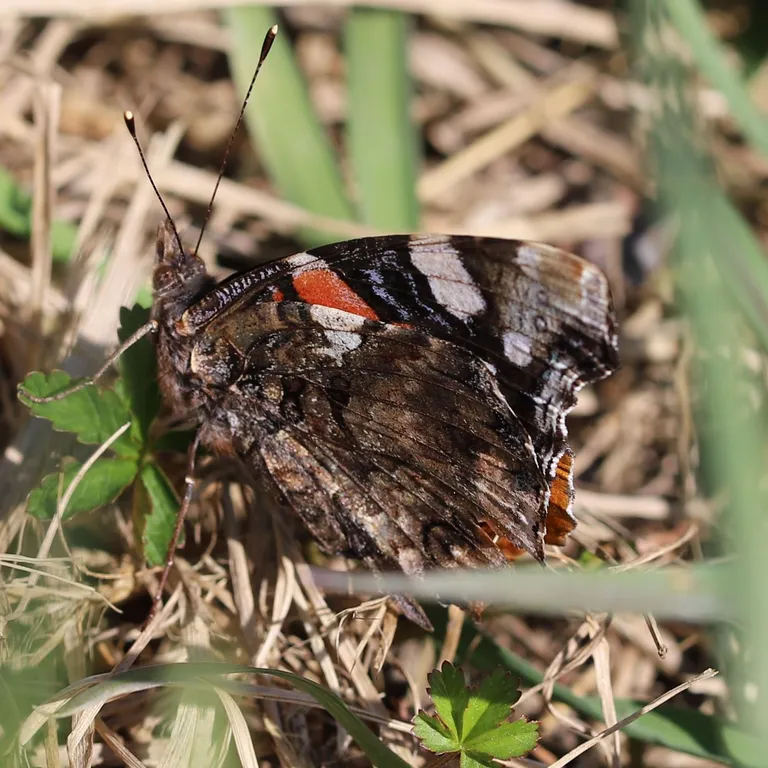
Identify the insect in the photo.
Vanessa atalanta
